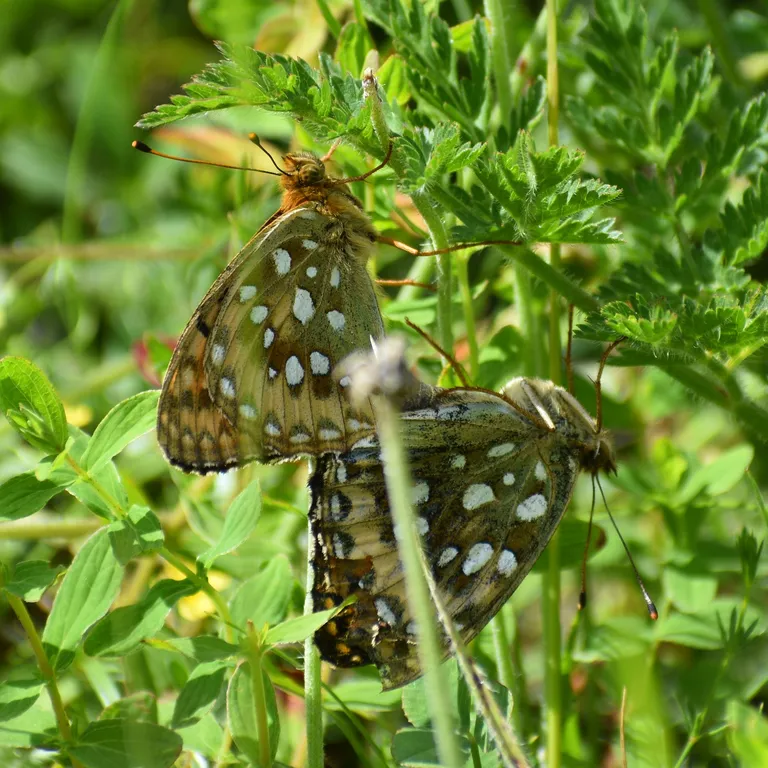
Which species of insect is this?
Speyeria aglaja
